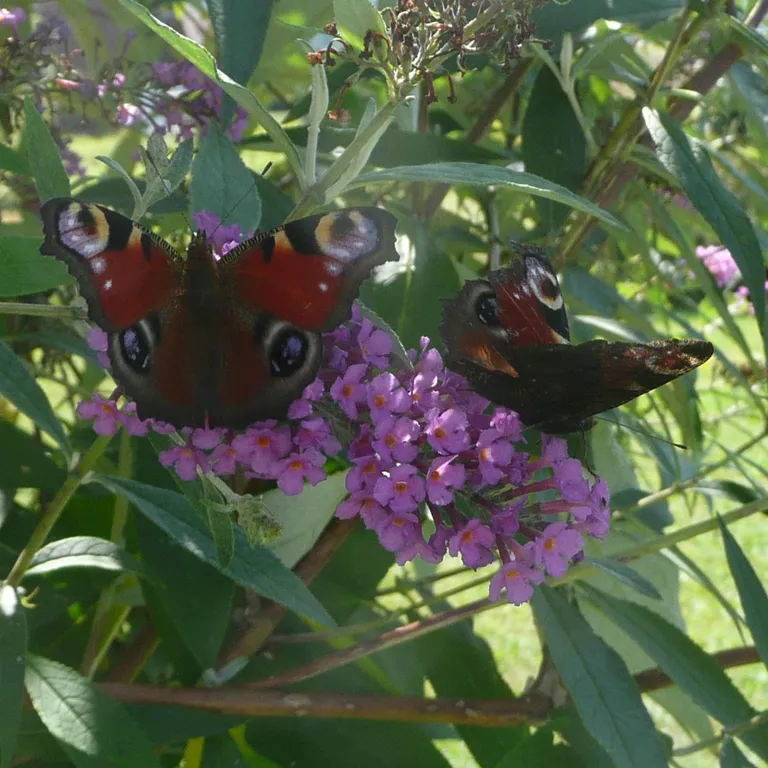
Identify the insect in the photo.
Aglais io
